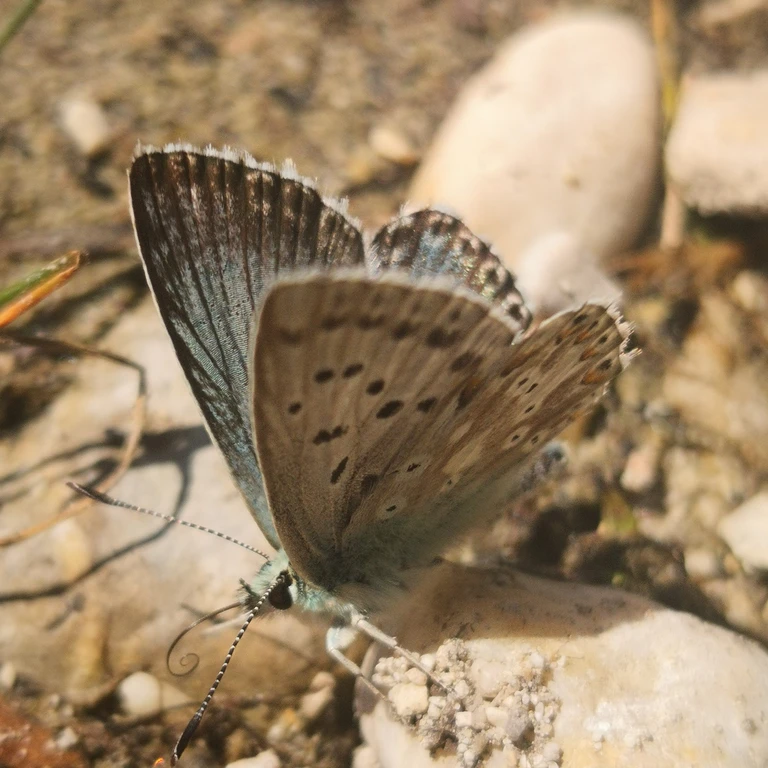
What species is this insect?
Lysandra coridon
